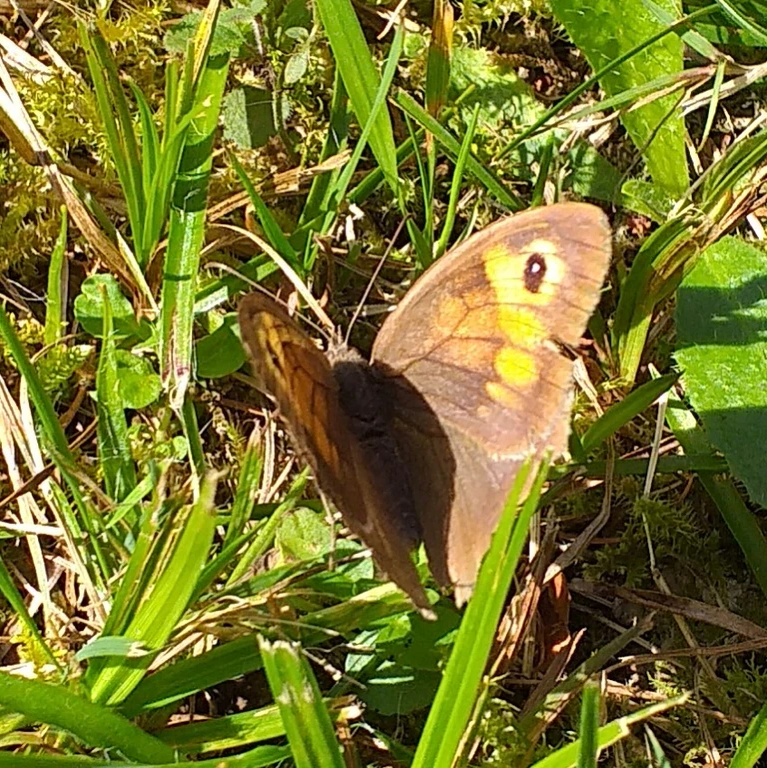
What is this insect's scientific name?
Maniola jurtina
